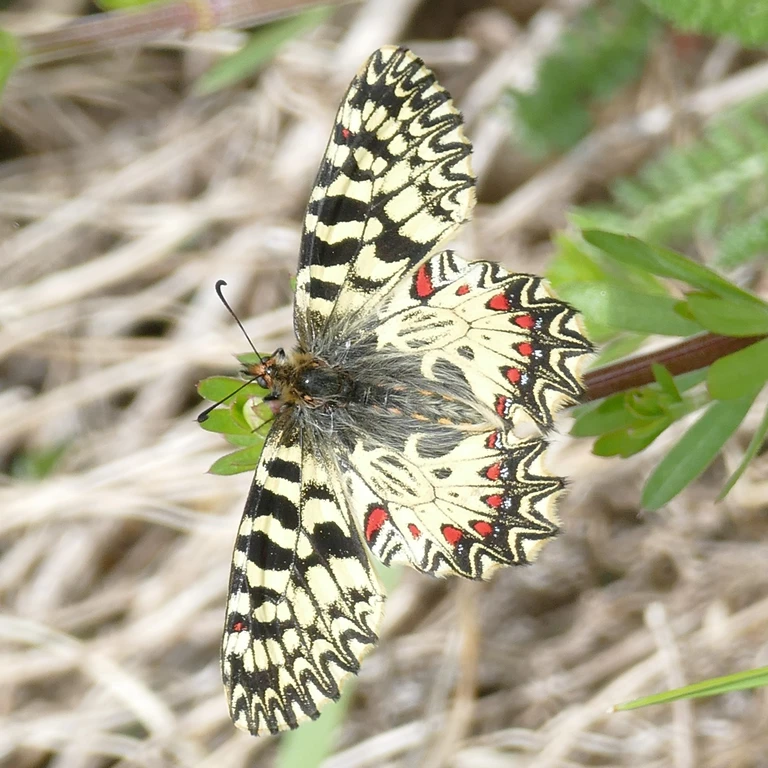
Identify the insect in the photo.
Zerynthia polyxena
